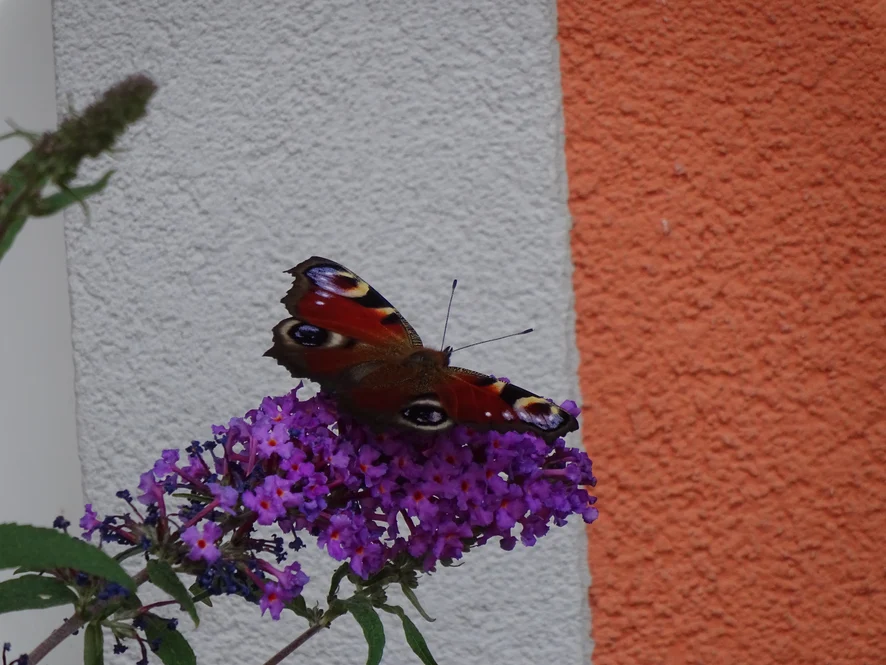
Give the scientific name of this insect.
Aglais io
